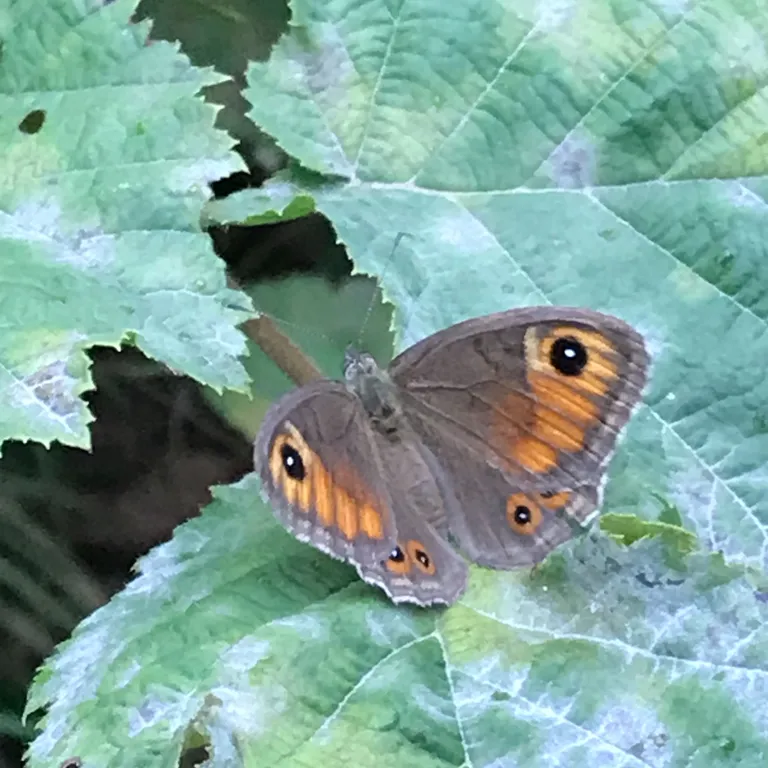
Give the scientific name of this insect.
Lasiommata maera (also Pararge maera)
